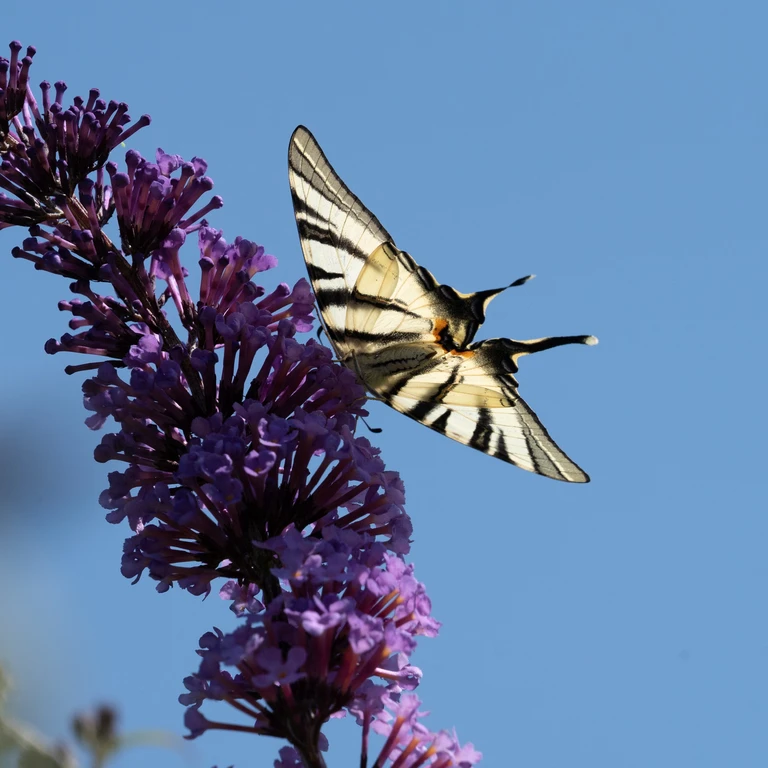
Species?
Iphiclides podalirius
